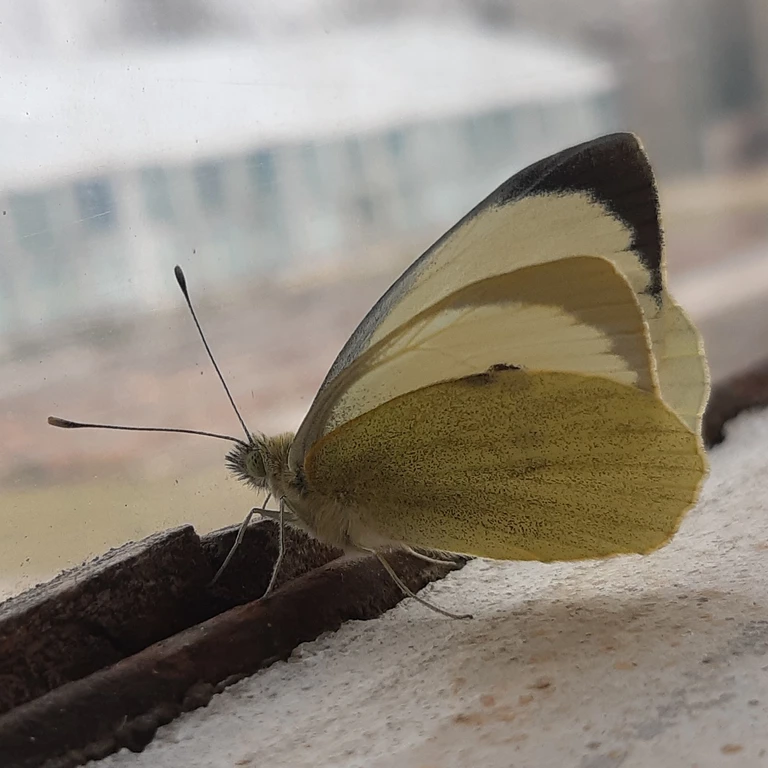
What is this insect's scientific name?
Pieris brassicae
